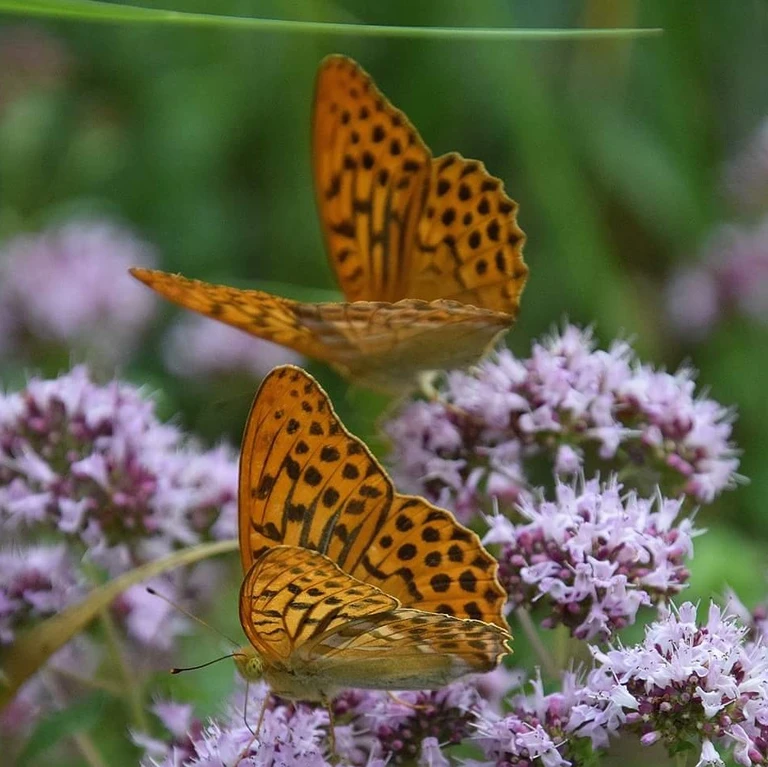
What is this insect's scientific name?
Argynnis paphia
